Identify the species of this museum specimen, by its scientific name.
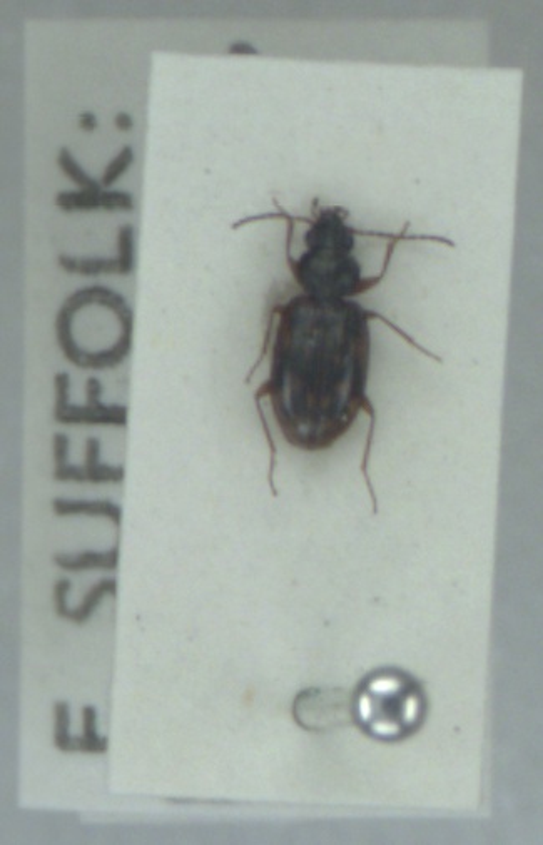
Bembidion fumigatum
